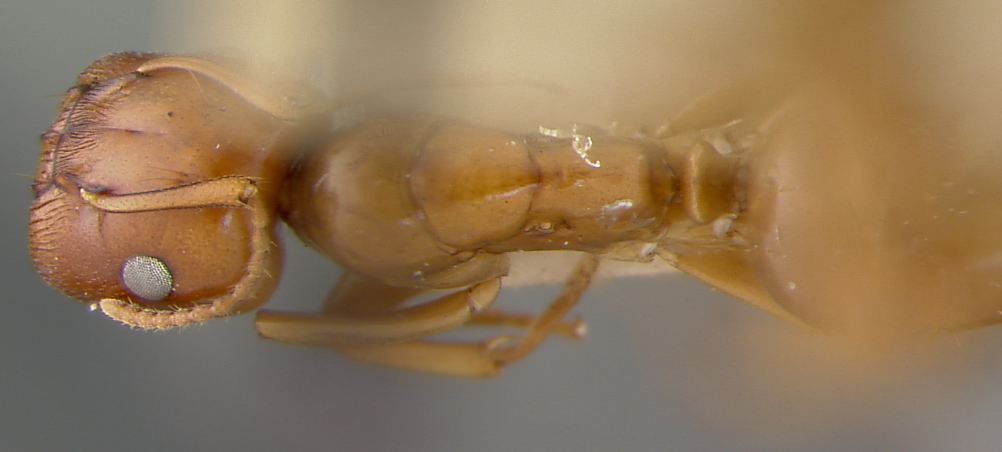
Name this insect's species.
Camponotus janus
